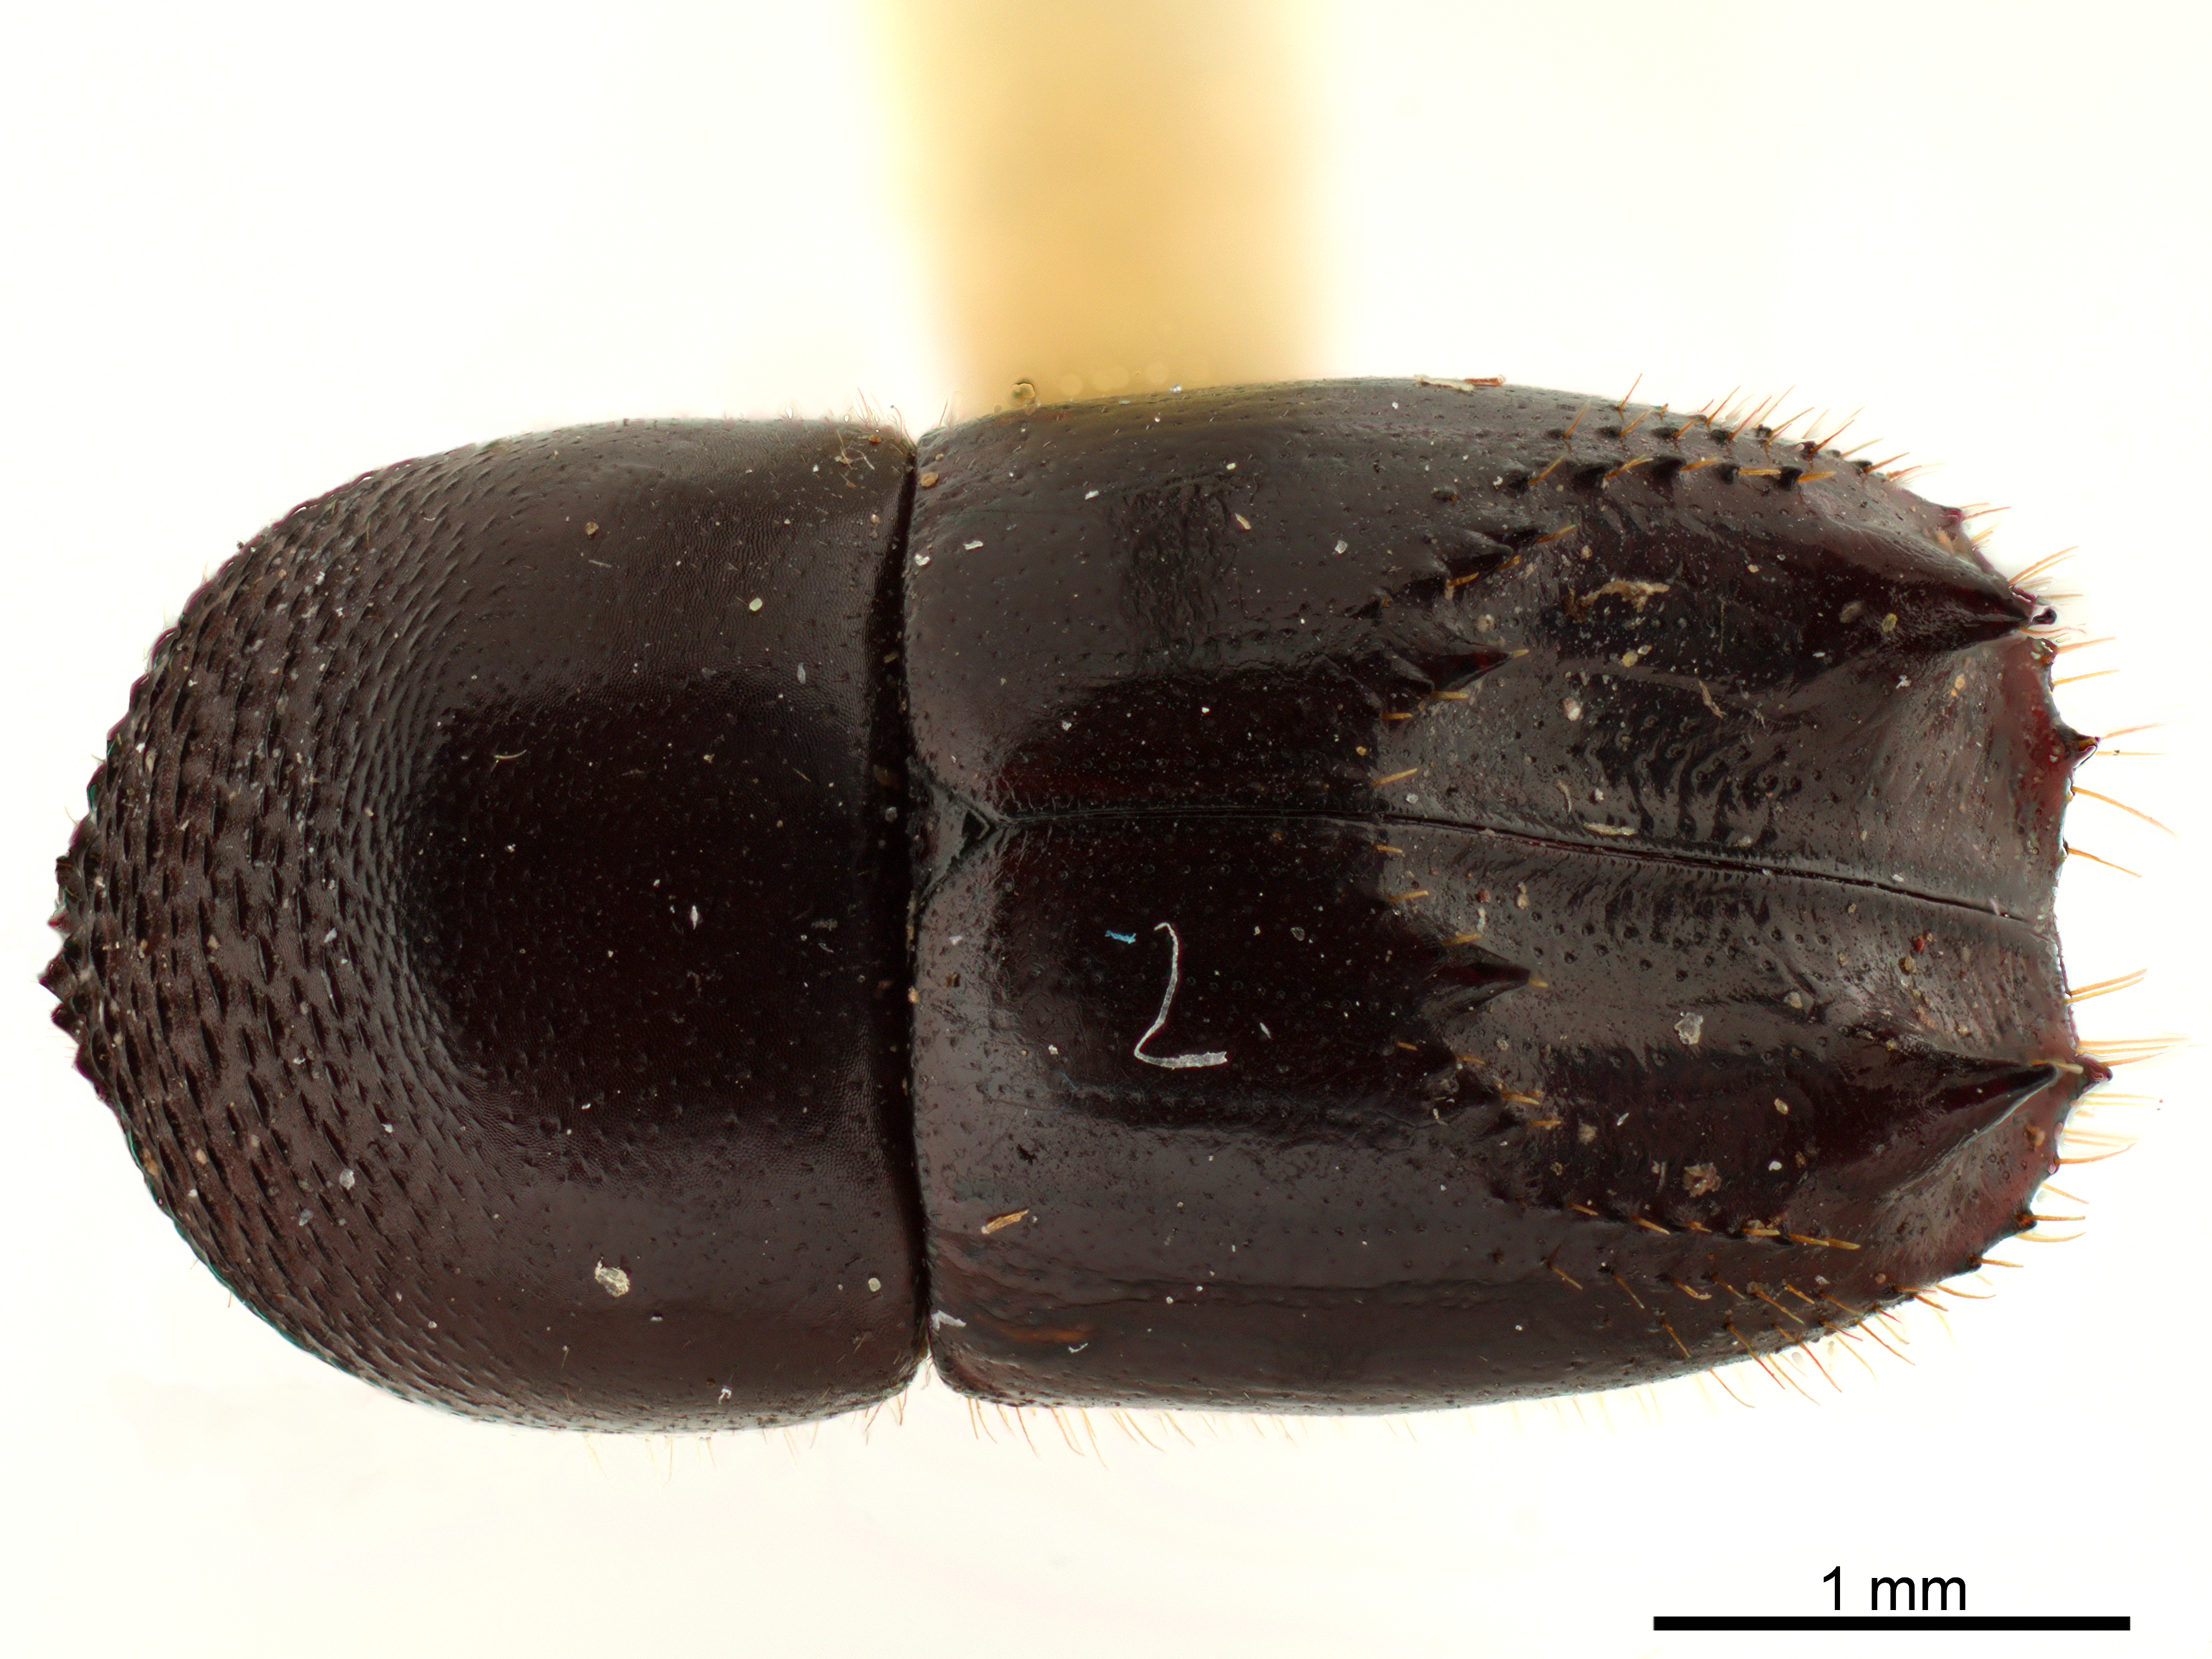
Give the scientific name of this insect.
Taurodemus bicornutus
